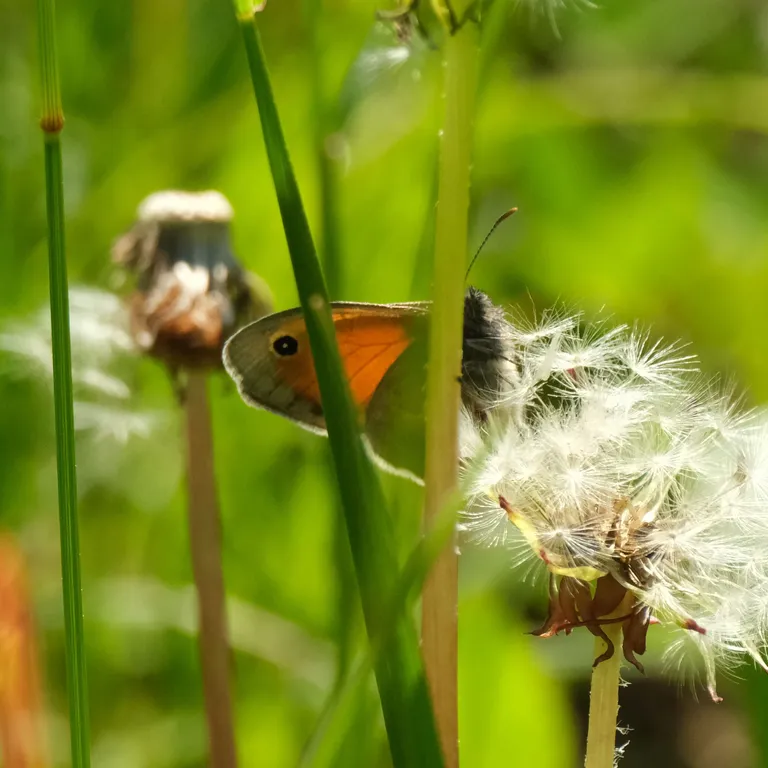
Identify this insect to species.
Coenonympha pamphilus
